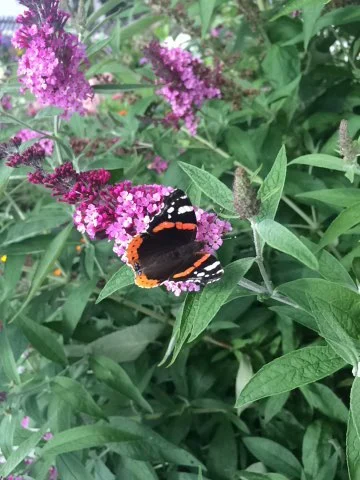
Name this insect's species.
Vanessa atalanta
